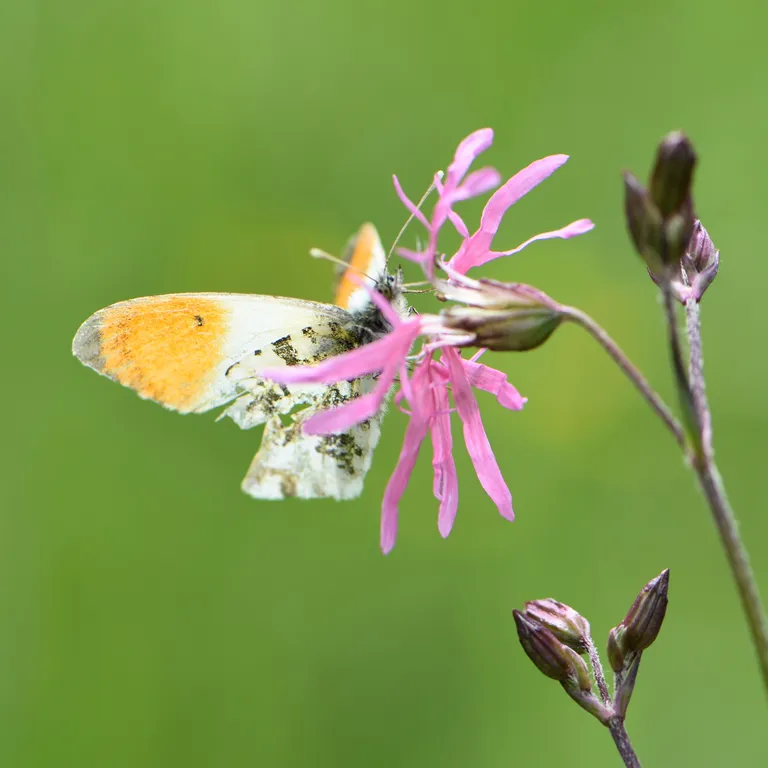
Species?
Anthocharis cardamines
